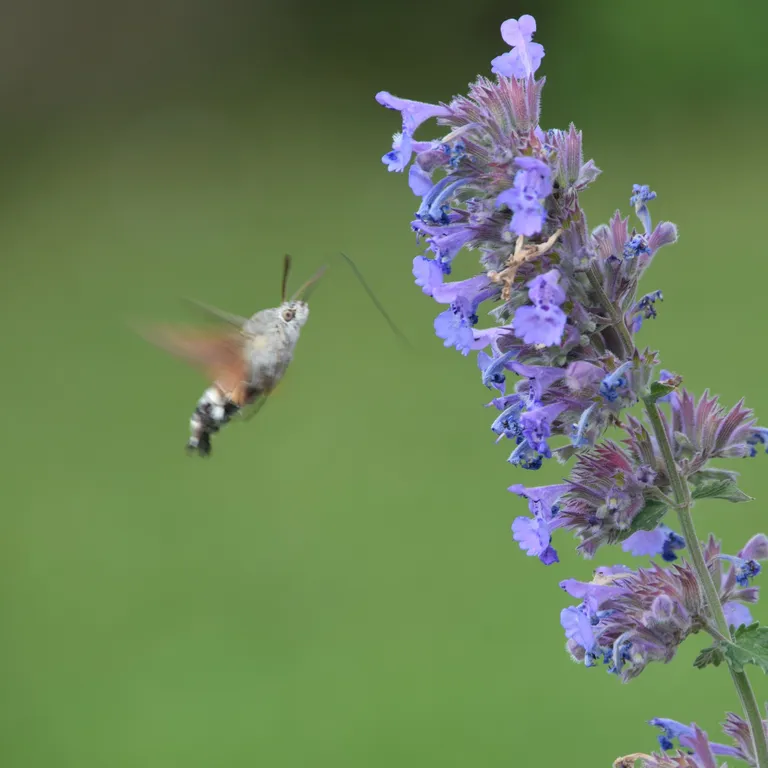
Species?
Macroglossum stellatarum
